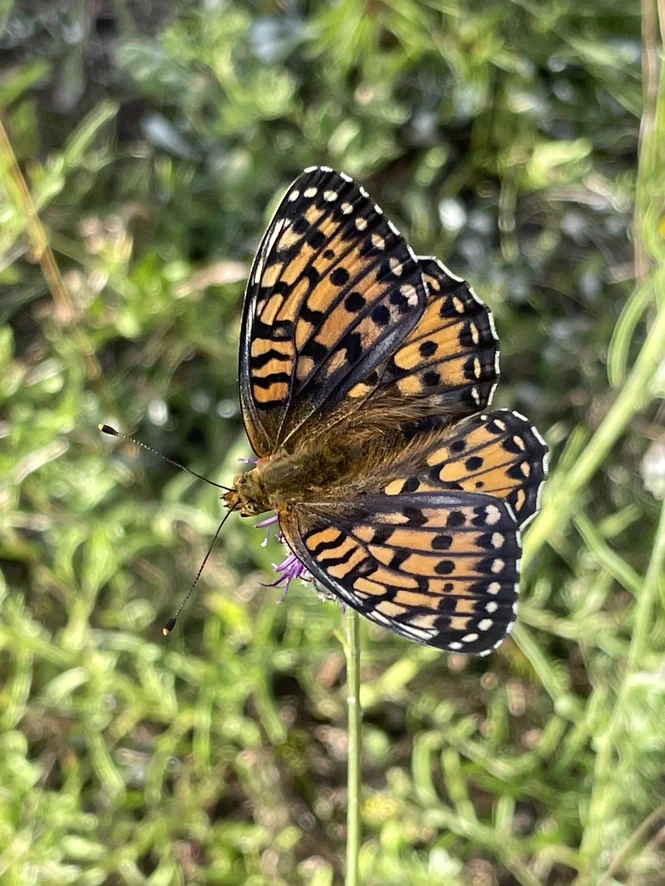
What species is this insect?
Speyeria aglaja
